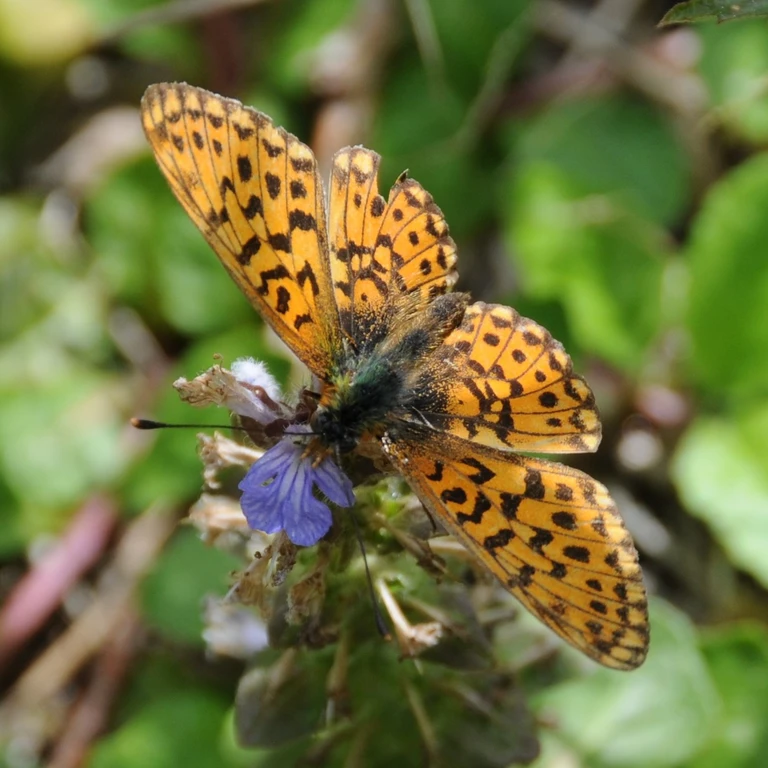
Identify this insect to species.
Boloria euphrosyne (also Clossiana euphrosyne)
